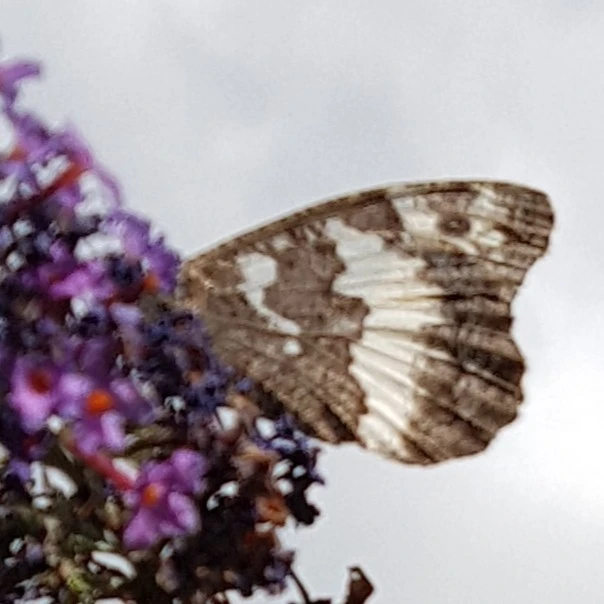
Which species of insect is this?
Brintesia circe
